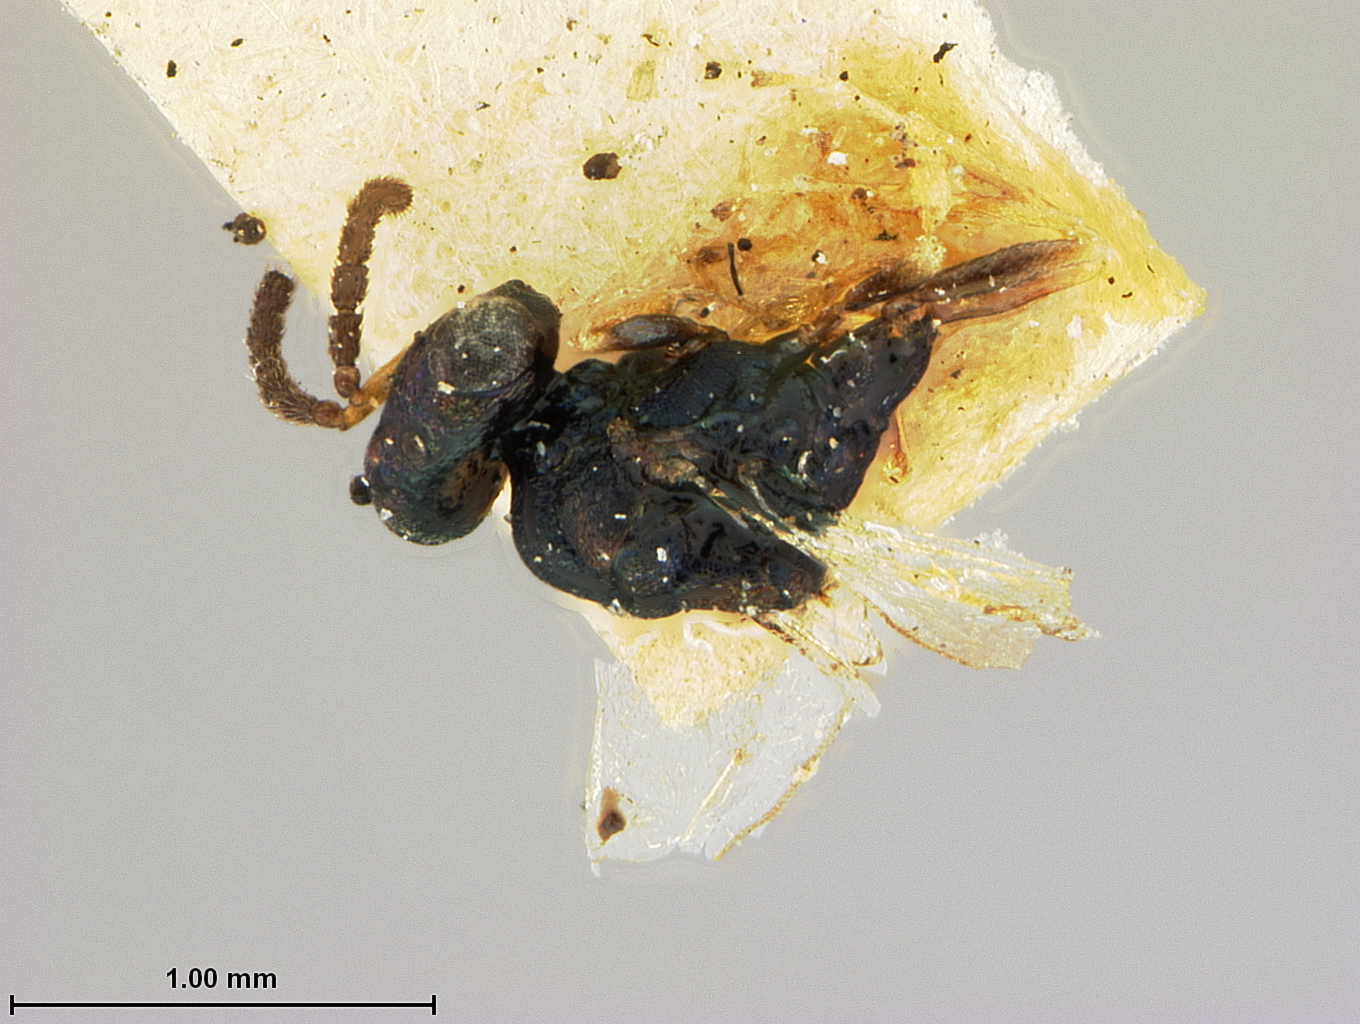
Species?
Orasema minuta
